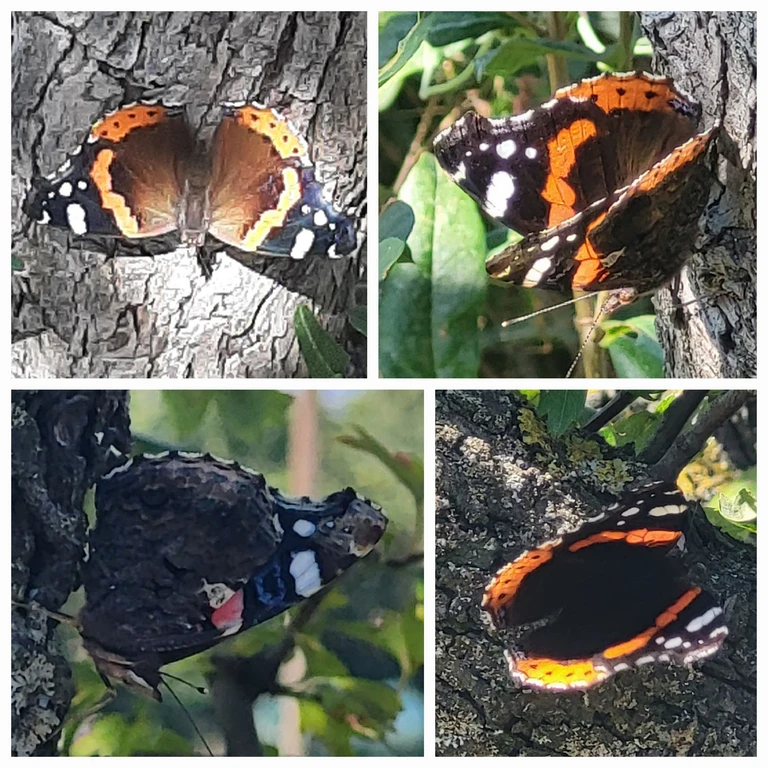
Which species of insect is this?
Vanessa atalanta
